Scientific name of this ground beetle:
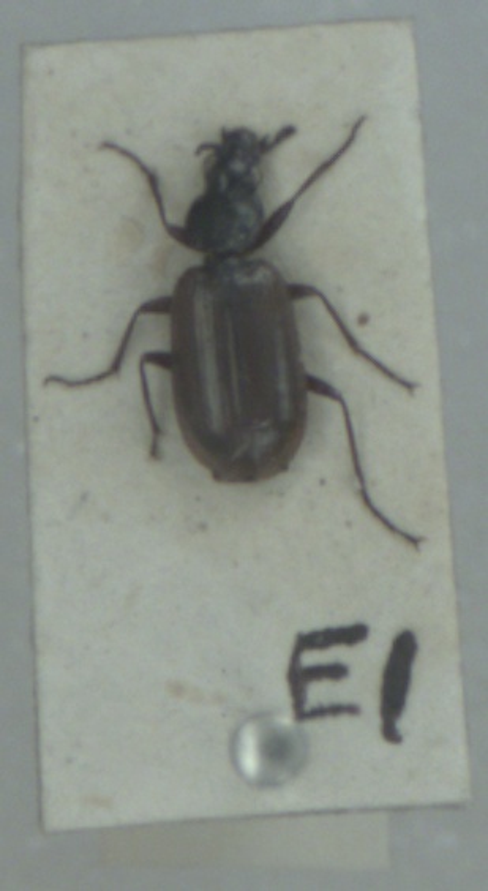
Agonum piceum
